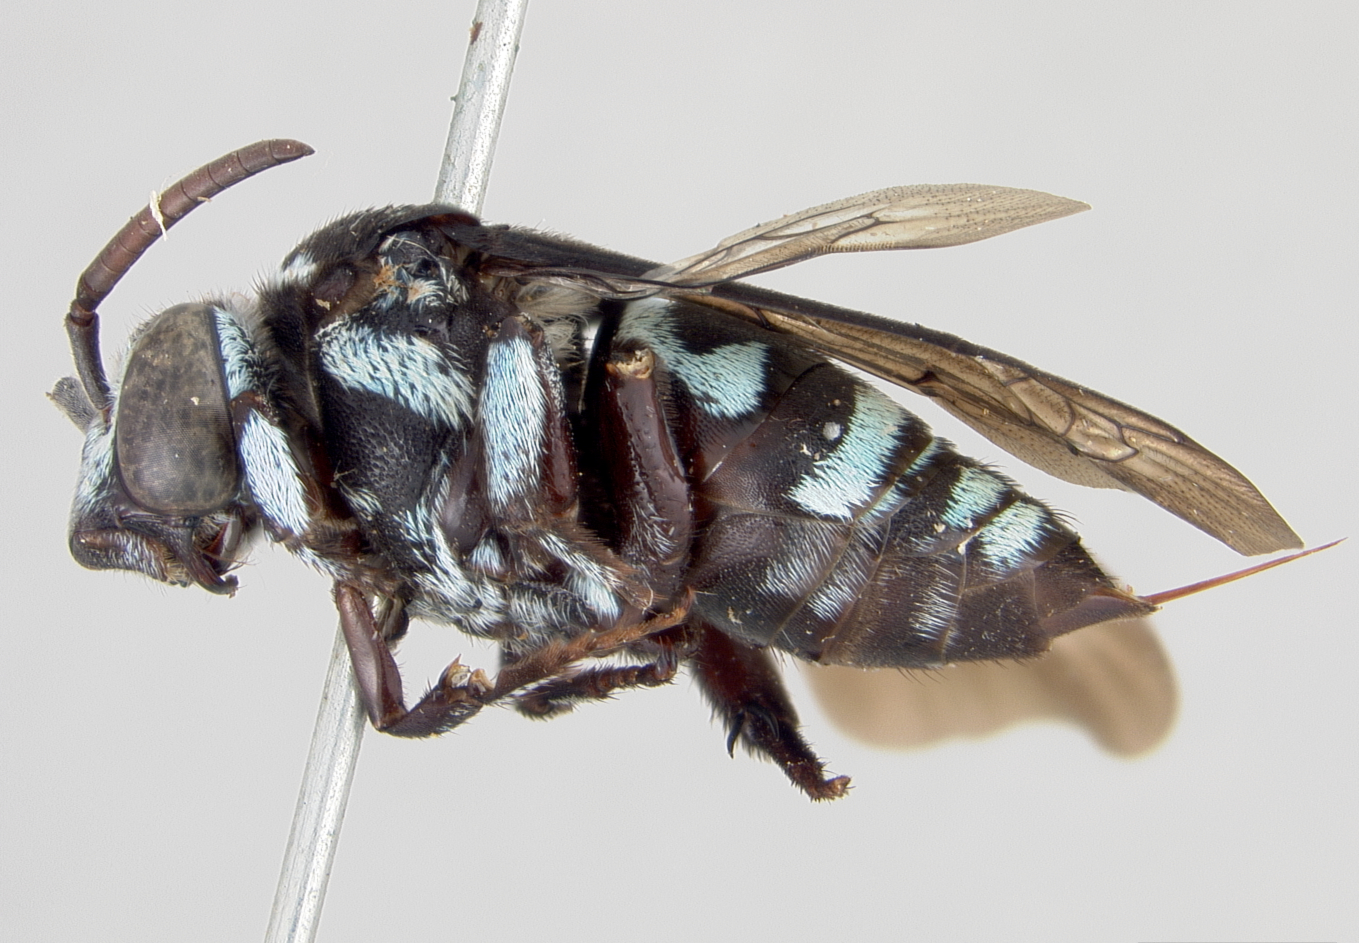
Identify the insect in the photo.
Crocisa angulifera
